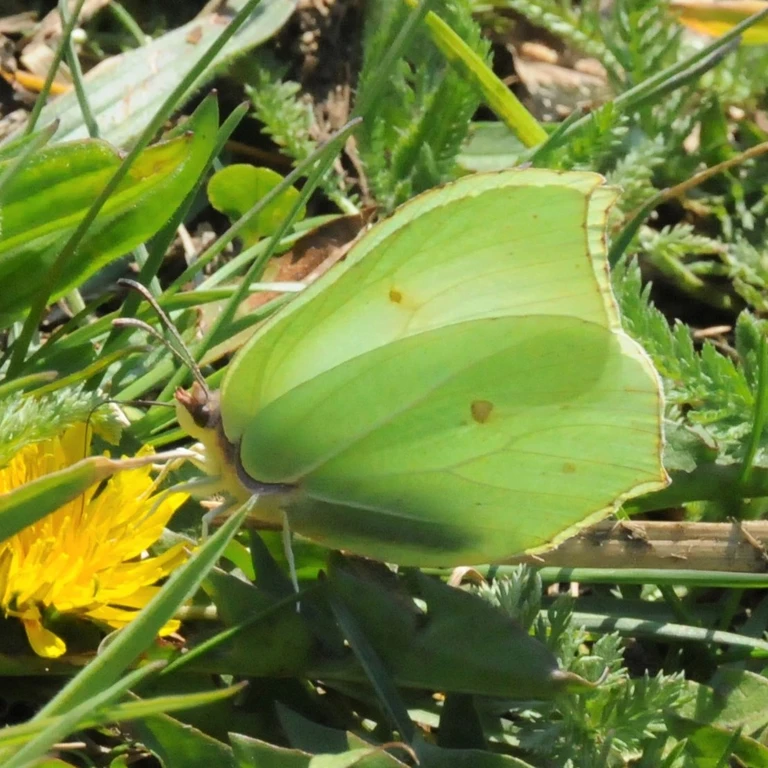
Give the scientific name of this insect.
Gonepteryx rhamni
